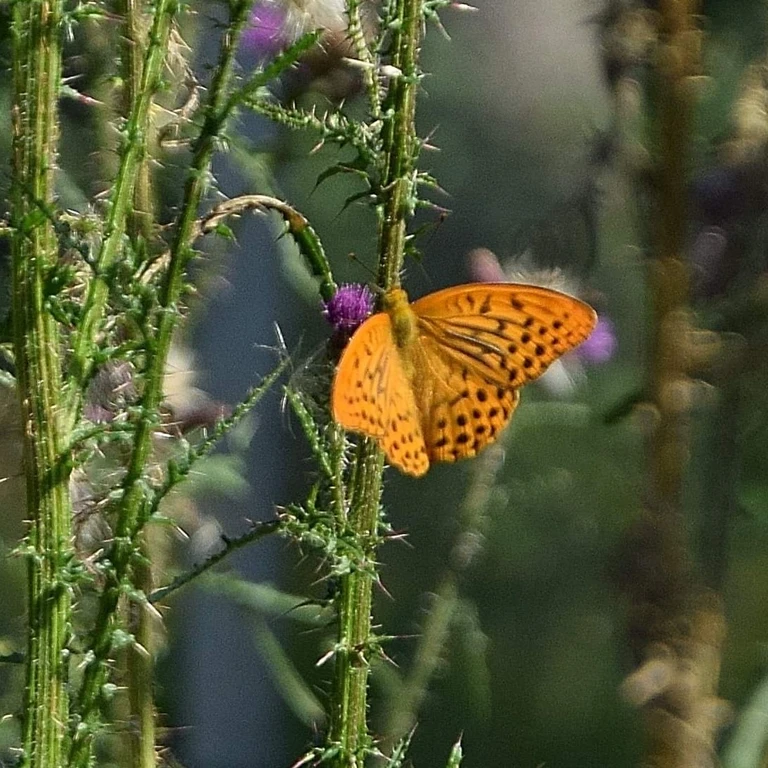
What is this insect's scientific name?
Argynnis paphia
